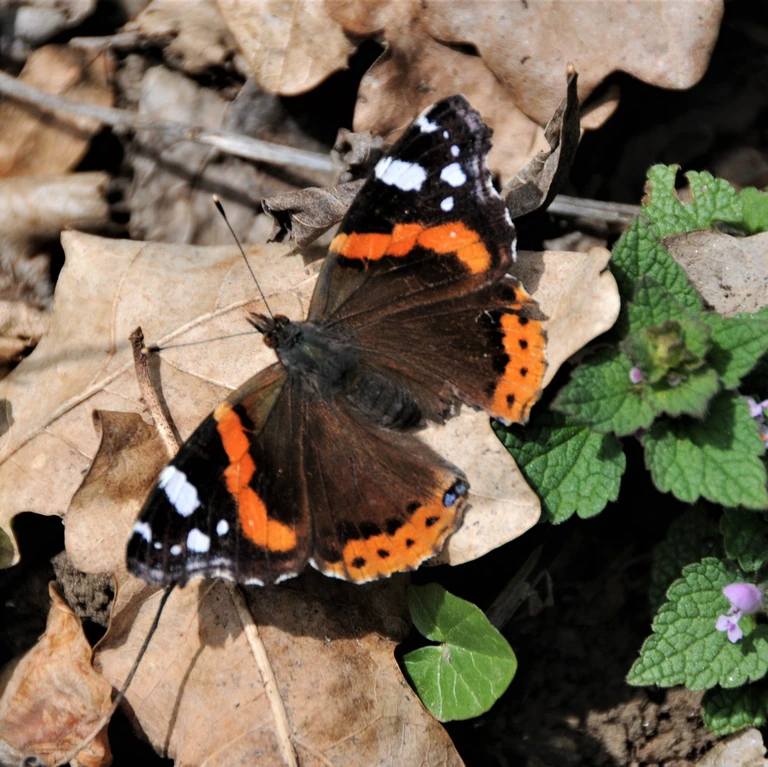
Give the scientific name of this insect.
Vanessa atalanta
